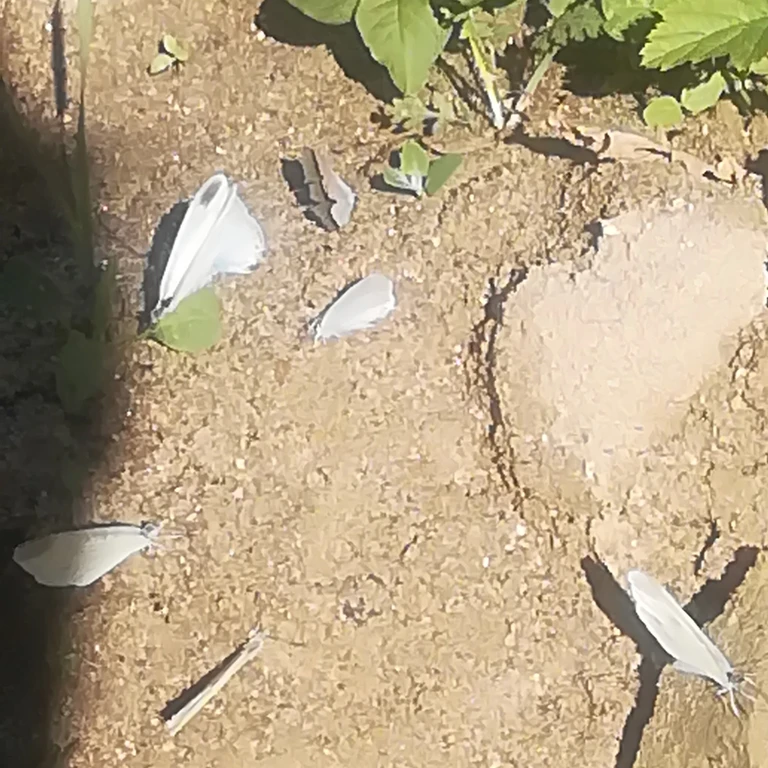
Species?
Leptidea sinapis/juvernica
